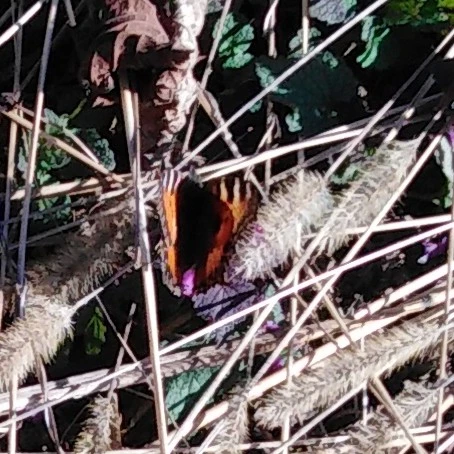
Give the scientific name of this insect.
Aglais urticae
